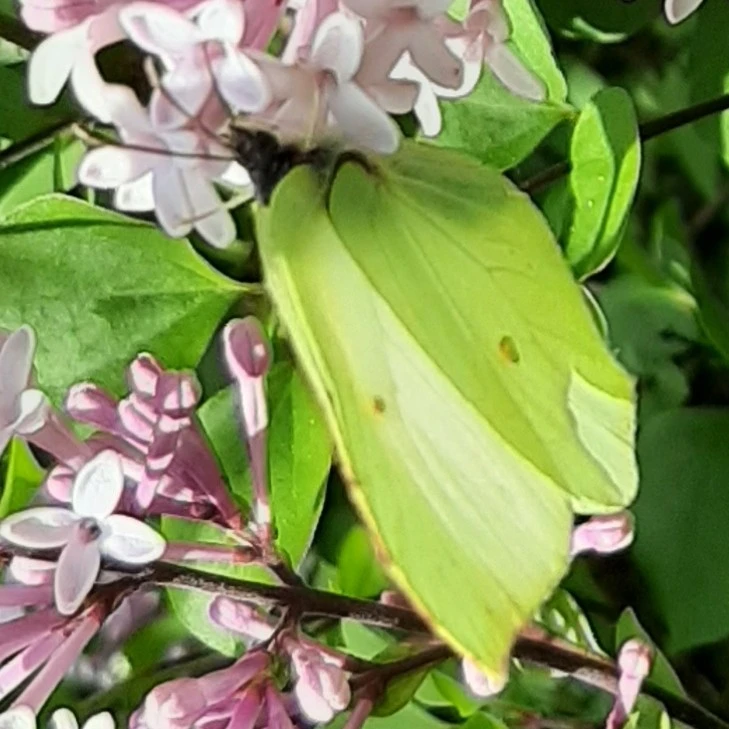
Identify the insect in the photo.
Gonepteryx rhamni
